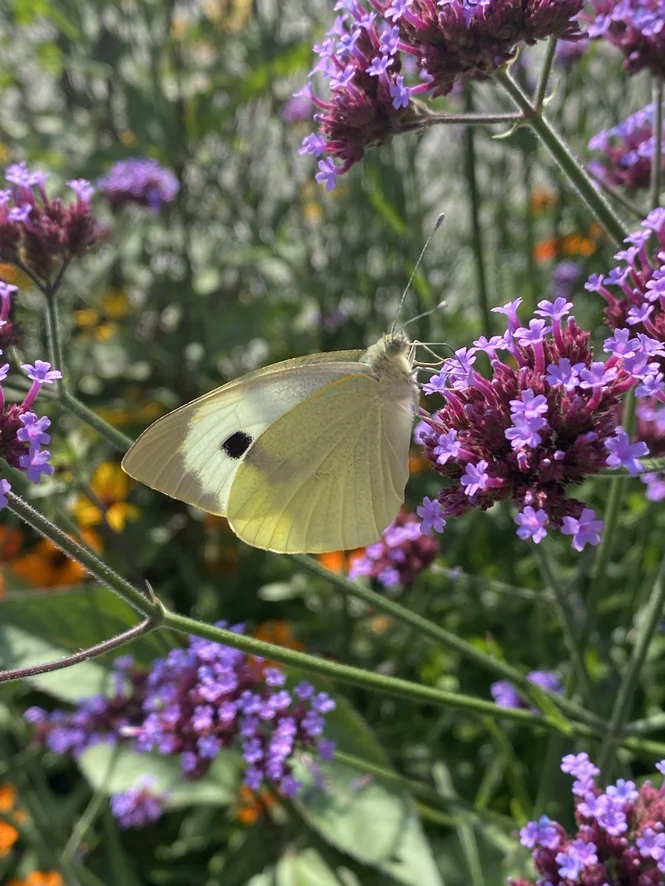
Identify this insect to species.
Pieris brassicae
